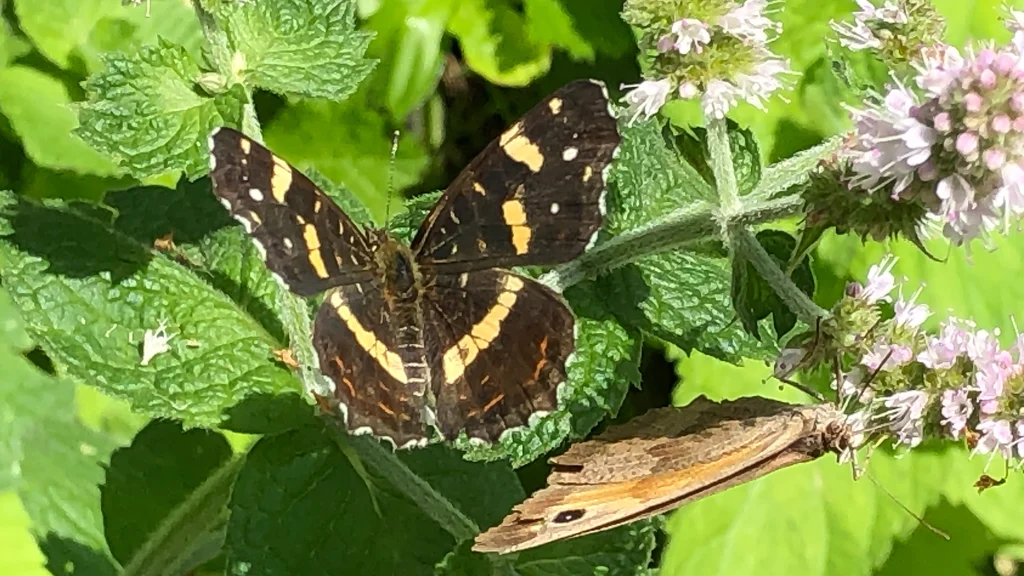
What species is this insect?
Araschnia levana
